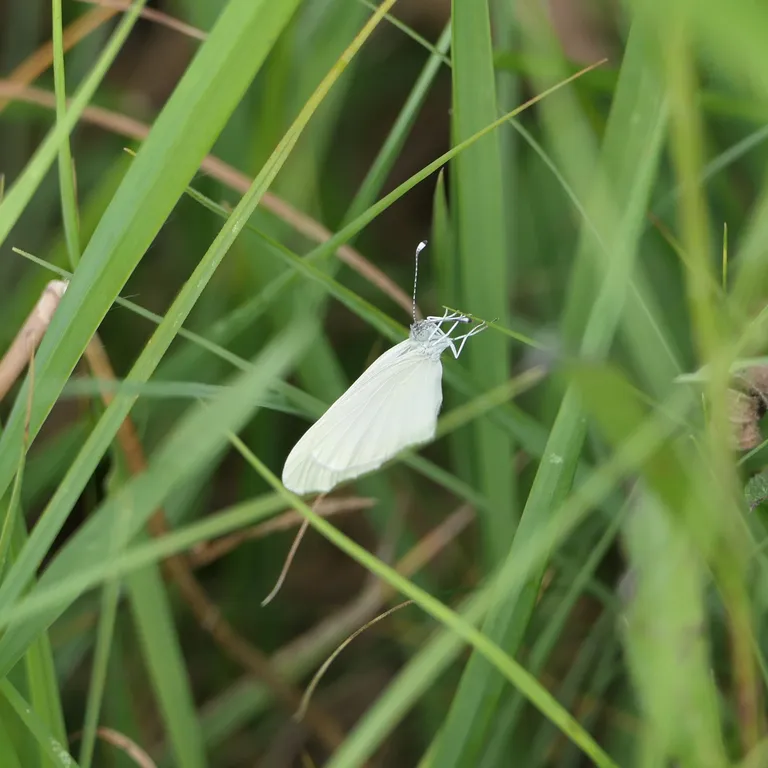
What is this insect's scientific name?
Leptidea sinapis/juvernica
